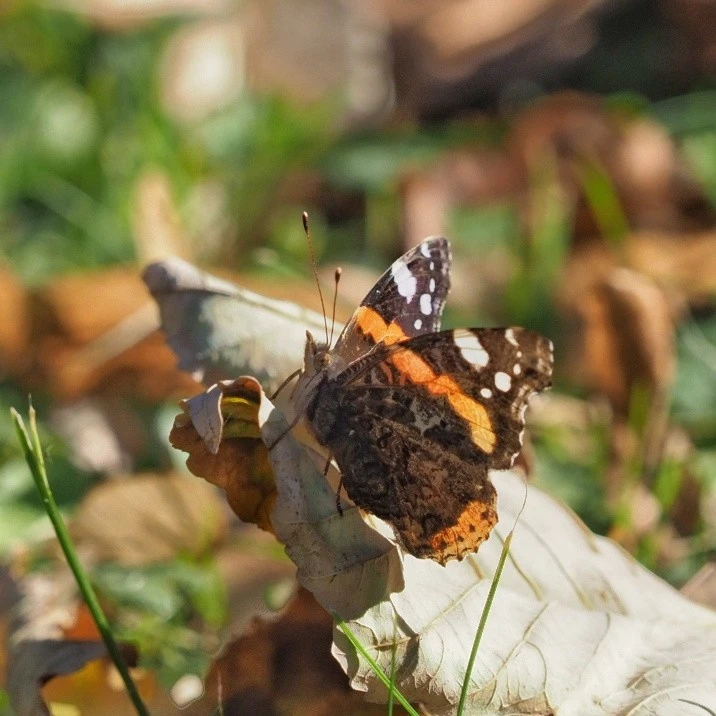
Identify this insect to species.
Vanessa atalanta
